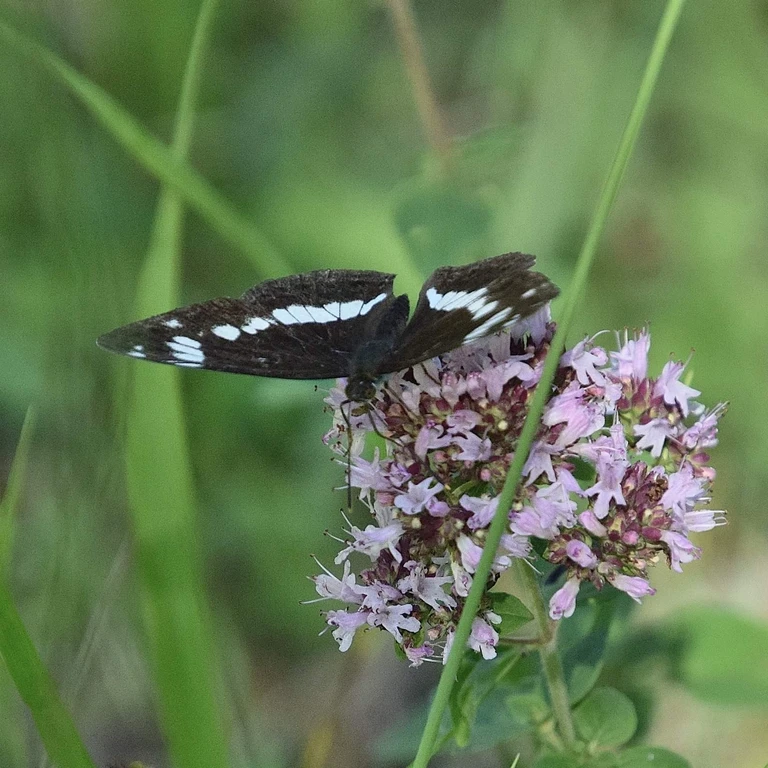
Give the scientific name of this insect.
Limenitis camilla (also Ladoga camilla)
